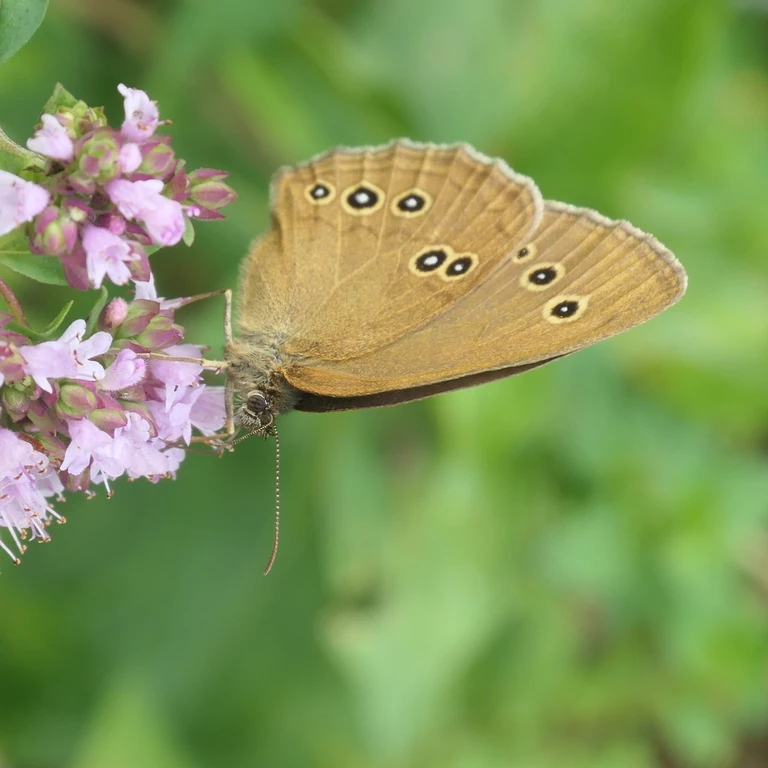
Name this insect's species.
Aphantopus hyperantus
